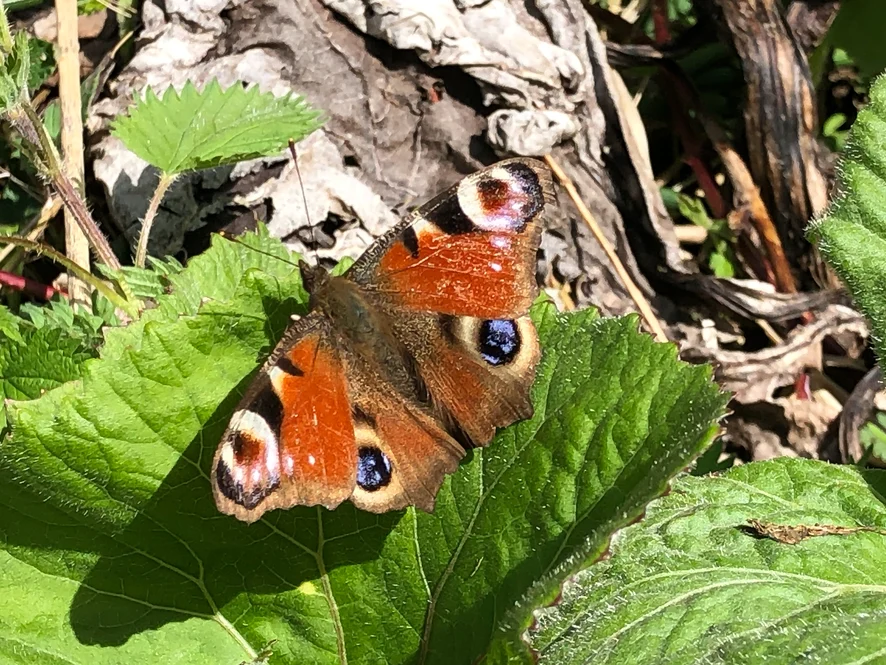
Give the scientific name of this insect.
Aglais io
